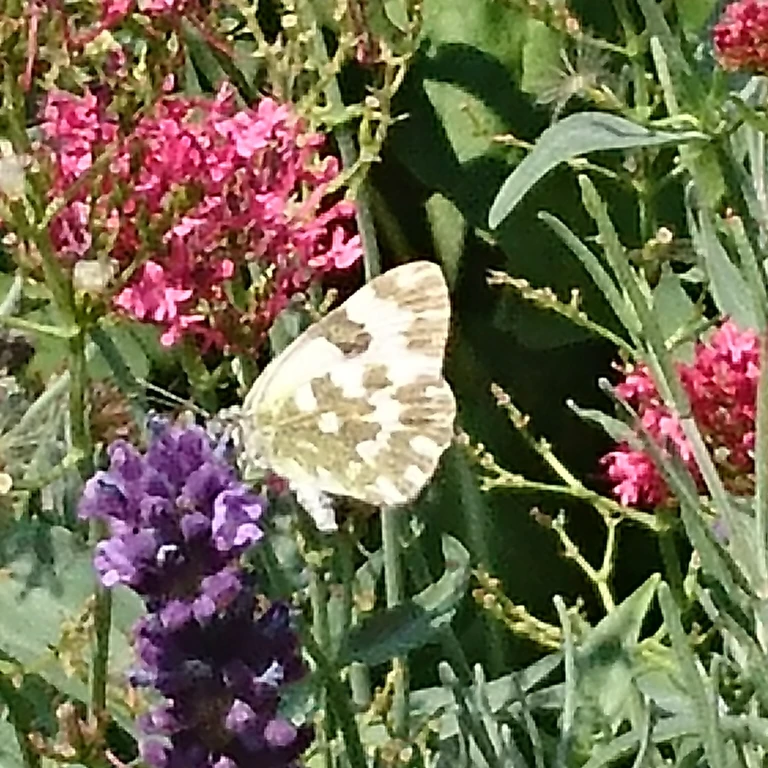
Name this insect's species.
Pontia edusa
